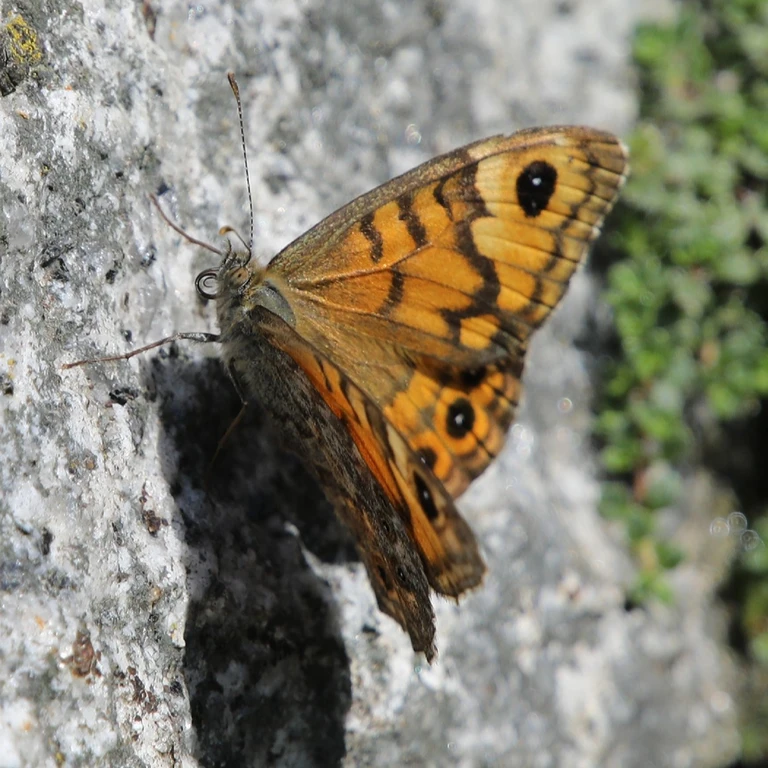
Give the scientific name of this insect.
Lasiommata megera (also Pararge megera)
